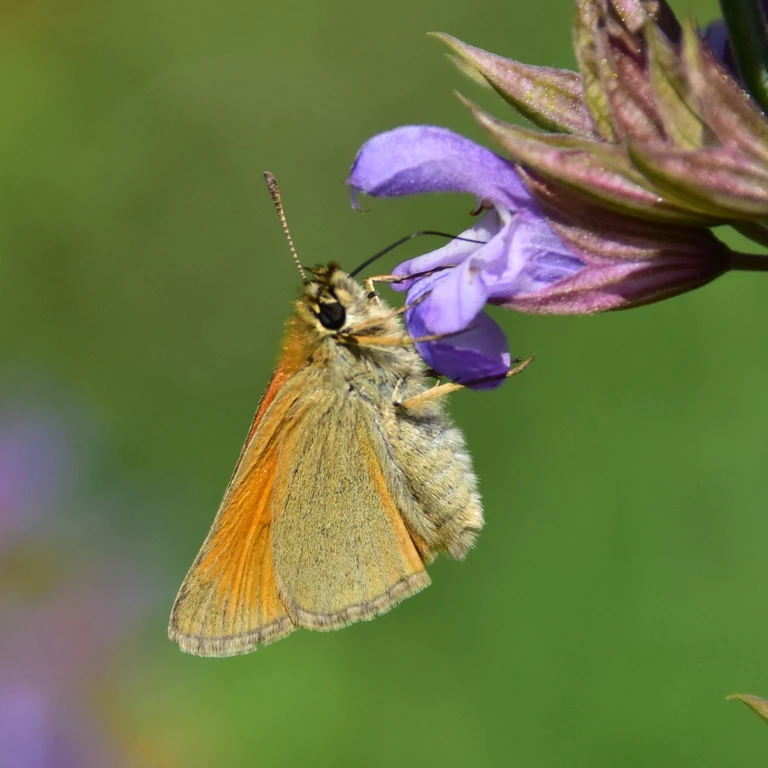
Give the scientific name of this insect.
Thymelicus sylvestris
